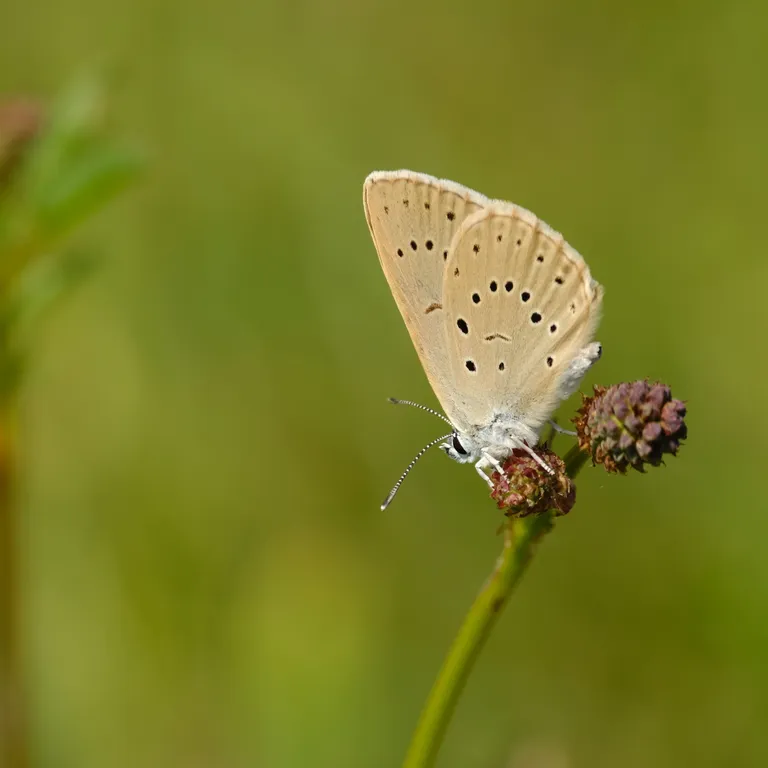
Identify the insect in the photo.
Phengaris teleius
